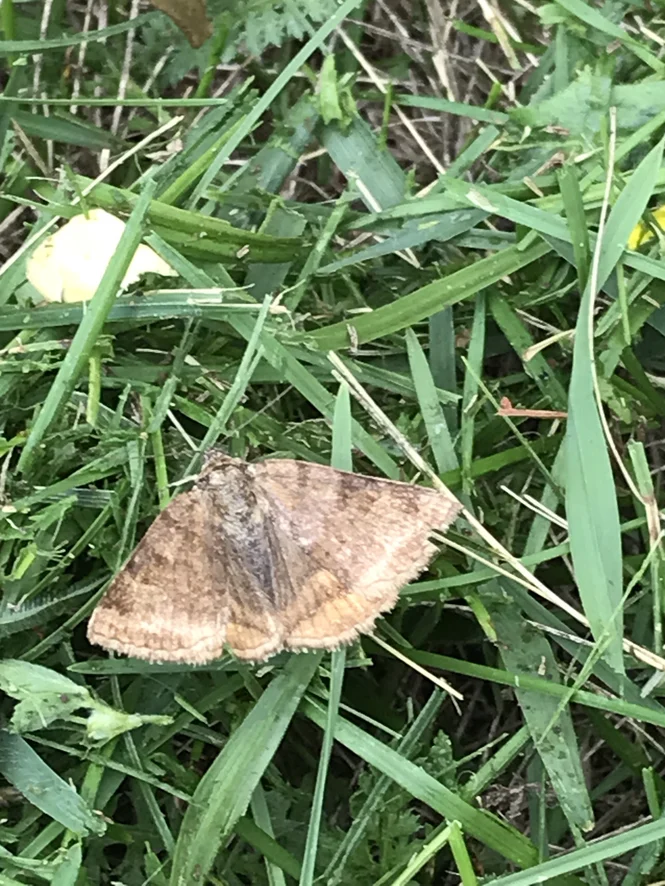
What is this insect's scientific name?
Euclidia glyphica
